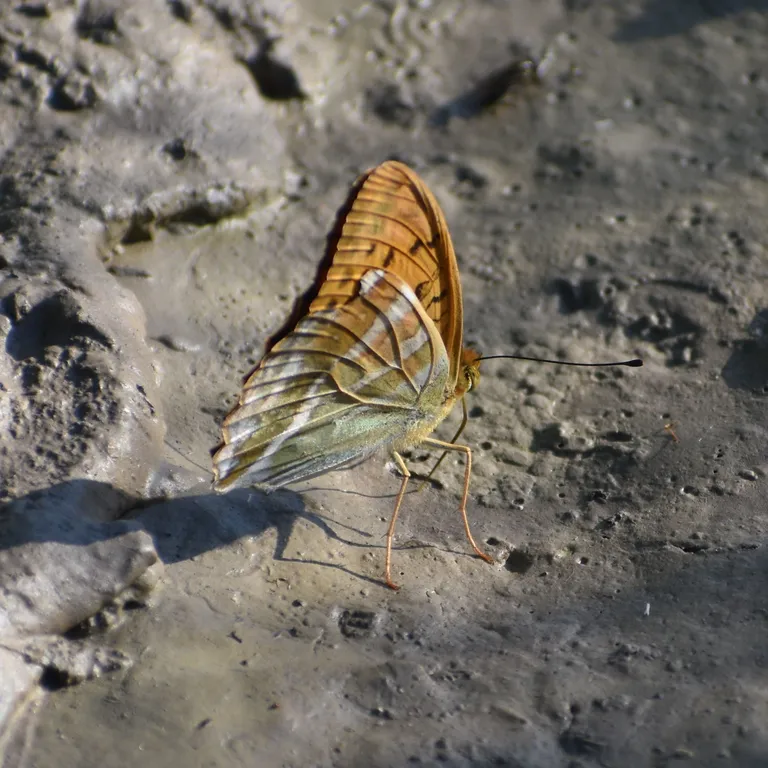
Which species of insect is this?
Argynnis paphia
